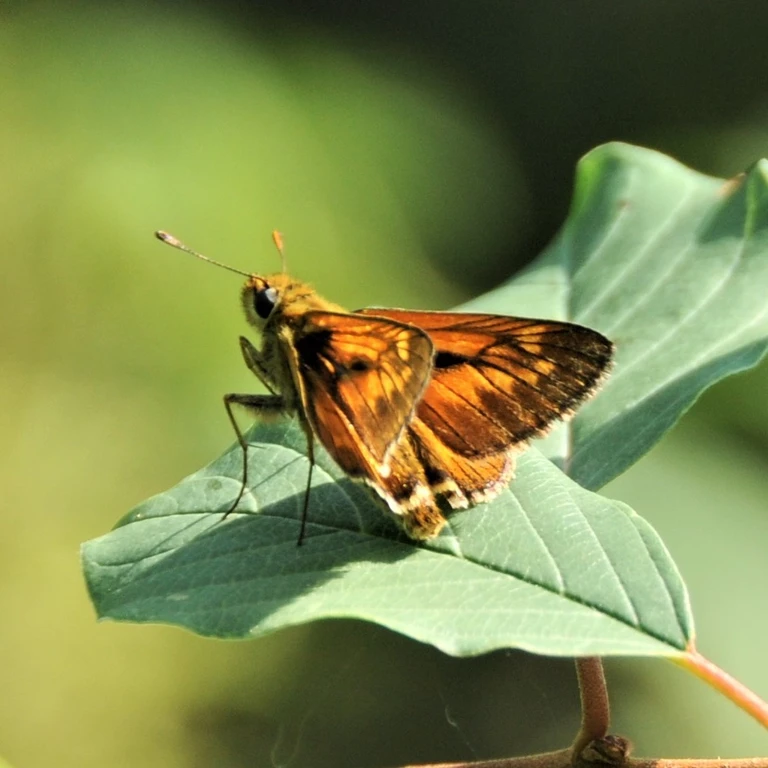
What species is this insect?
Ochlodes sylvanus (also Ochlodes venata)
